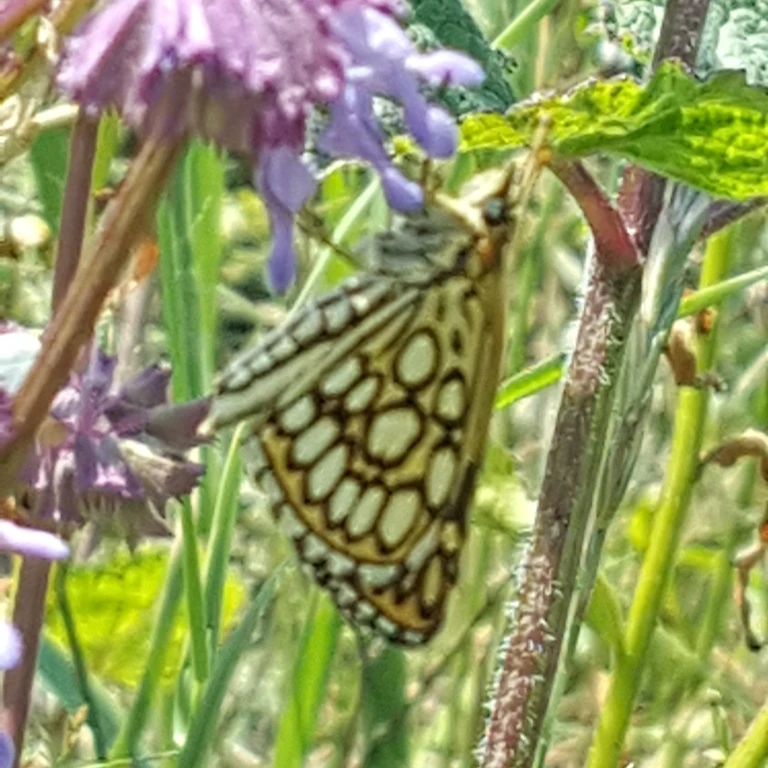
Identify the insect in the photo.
Heteropterus morpheus
